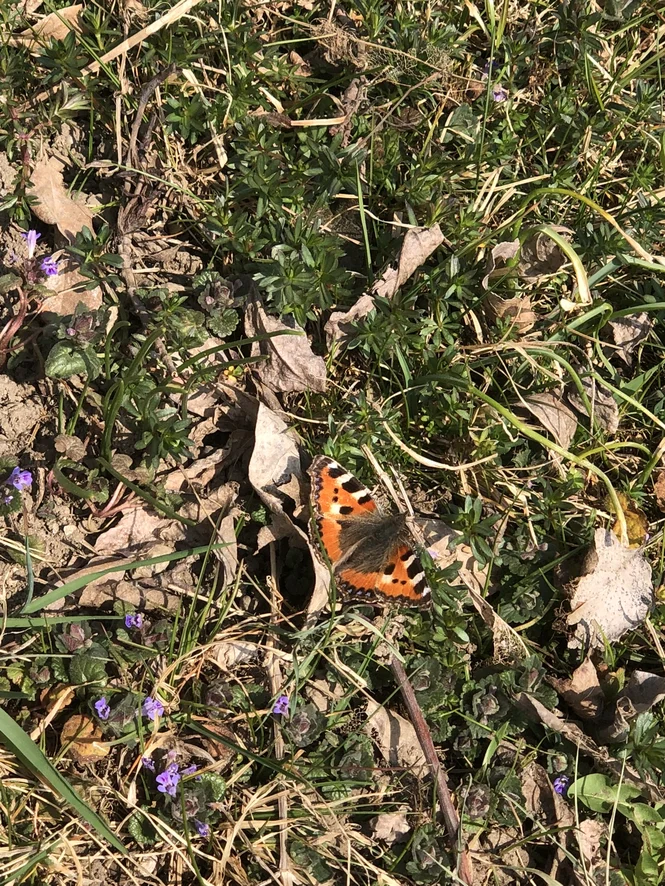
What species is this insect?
Aglais urticae
